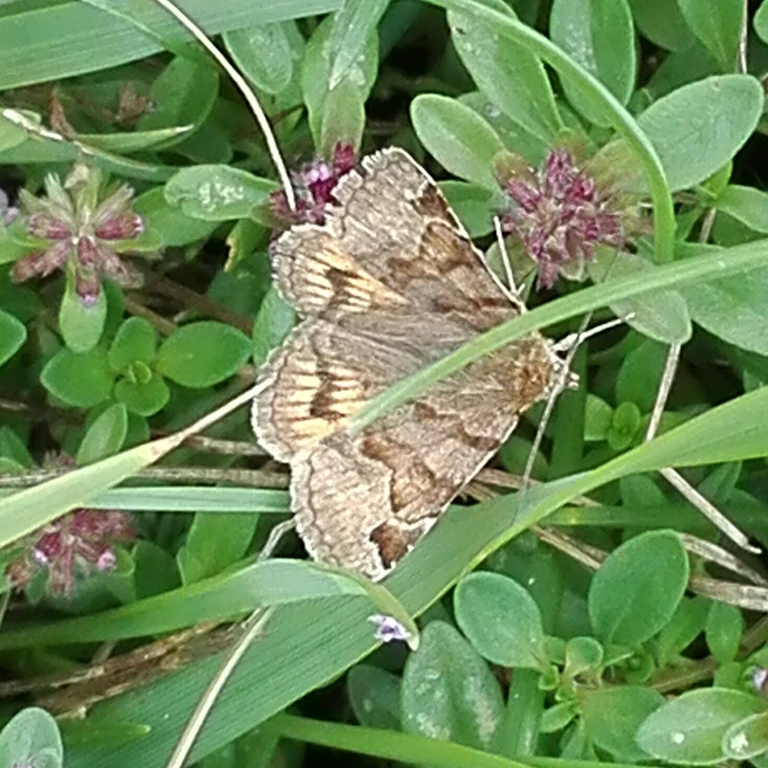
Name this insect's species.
Euclidia glyphica
